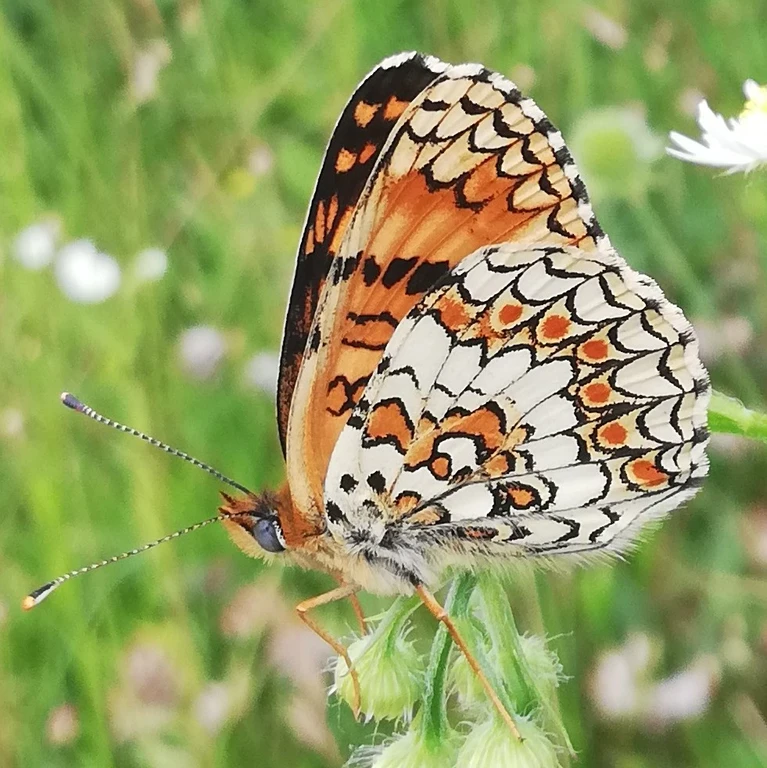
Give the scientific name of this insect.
Melitaea phoebe
